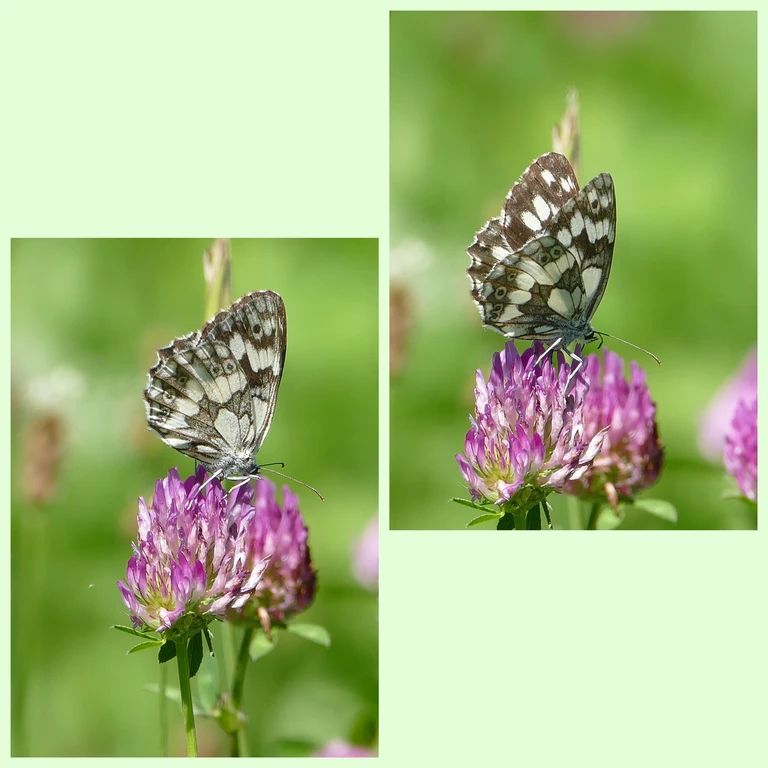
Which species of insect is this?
Melanargia galathea
